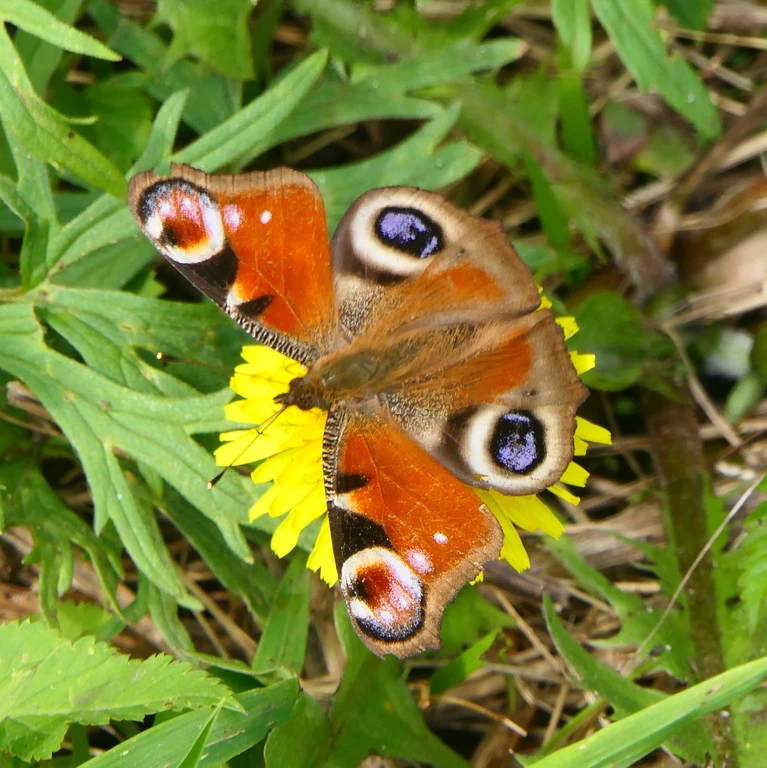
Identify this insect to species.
Aglais io
